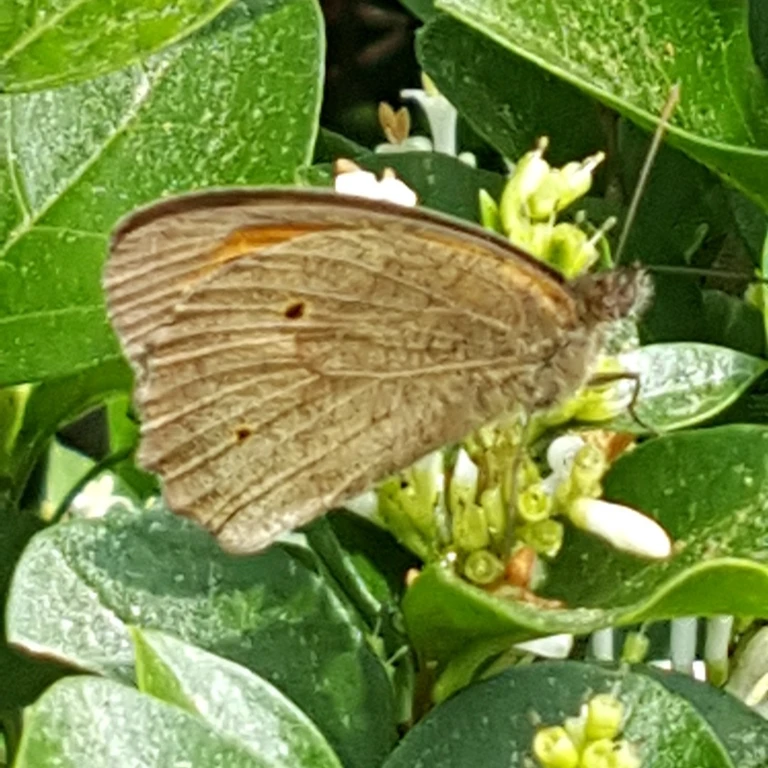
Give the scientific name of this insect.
Maniola jurtina
